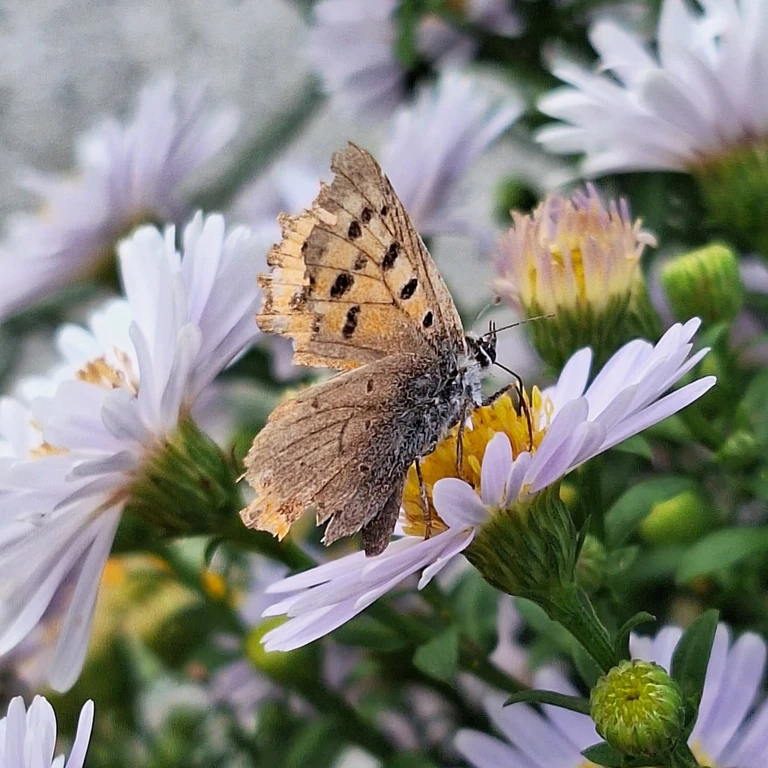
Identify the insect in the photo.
Lycaena phlaeas
